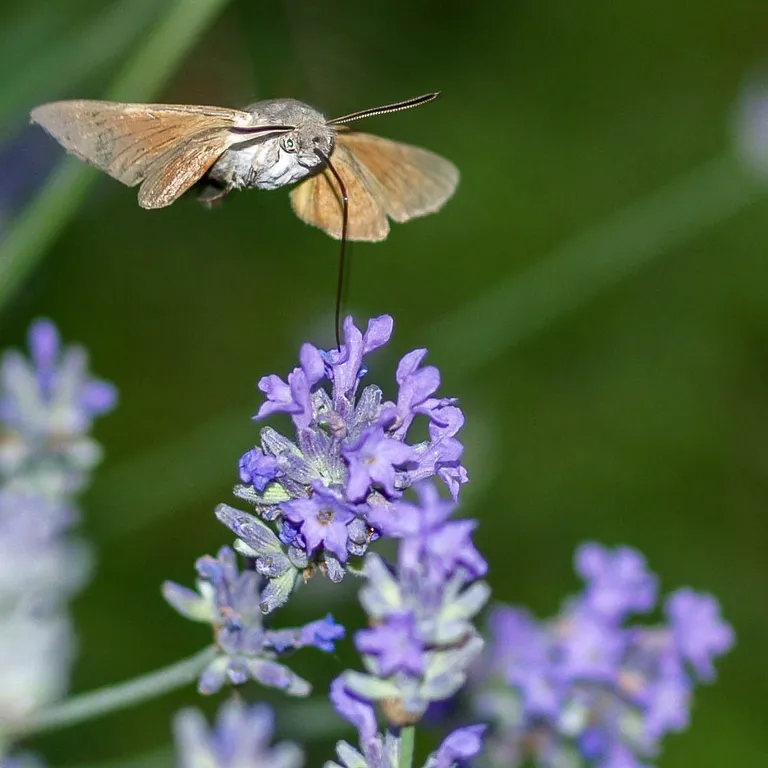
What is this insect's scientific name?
Macroglossum stellatarum
